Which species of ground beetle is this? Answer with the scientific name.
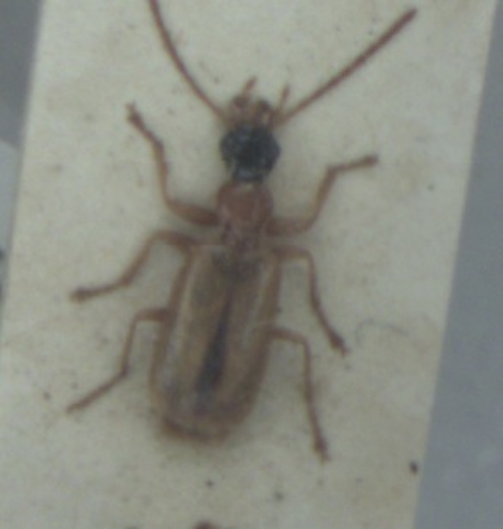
Demetrias atricapillus
